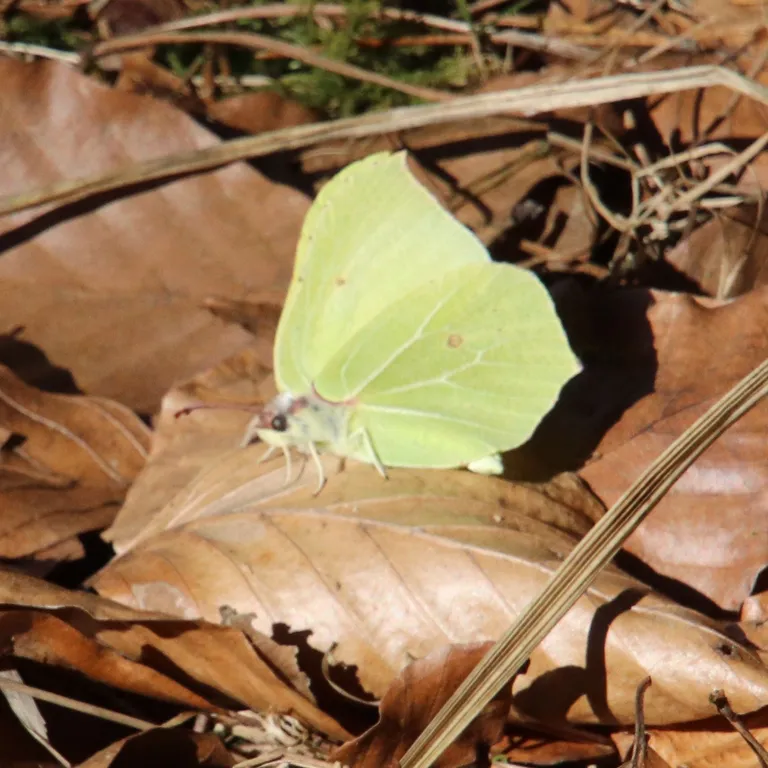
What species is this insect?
Gonepteryx rhamni
